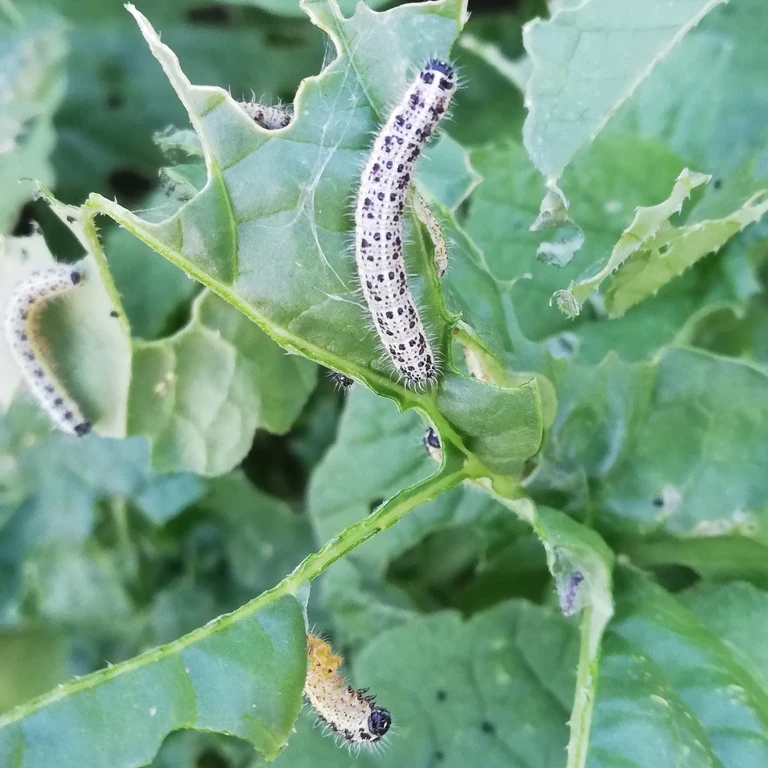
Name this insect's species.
Pieris brassicae
